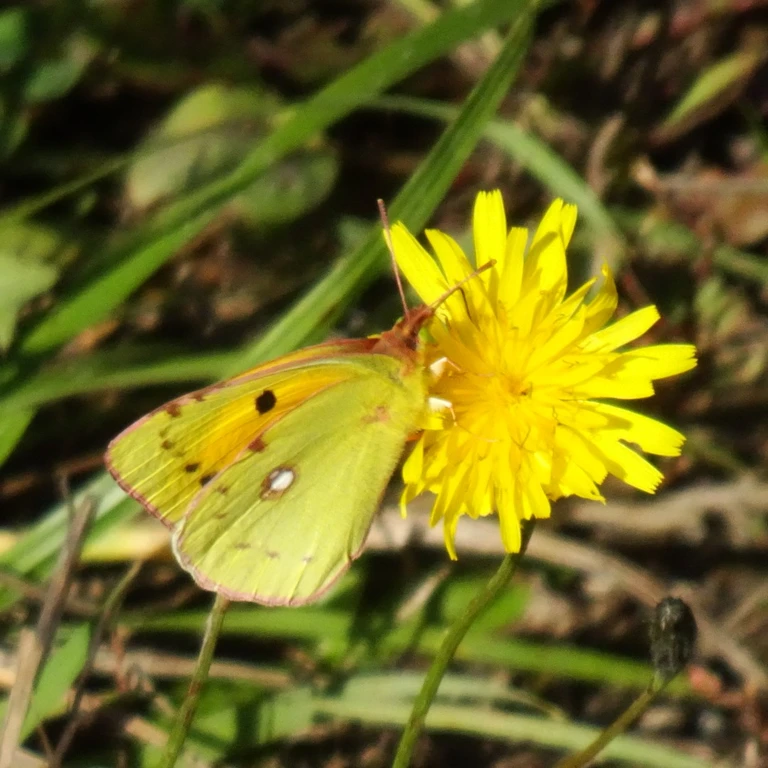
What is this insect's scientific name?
Colias croceus
